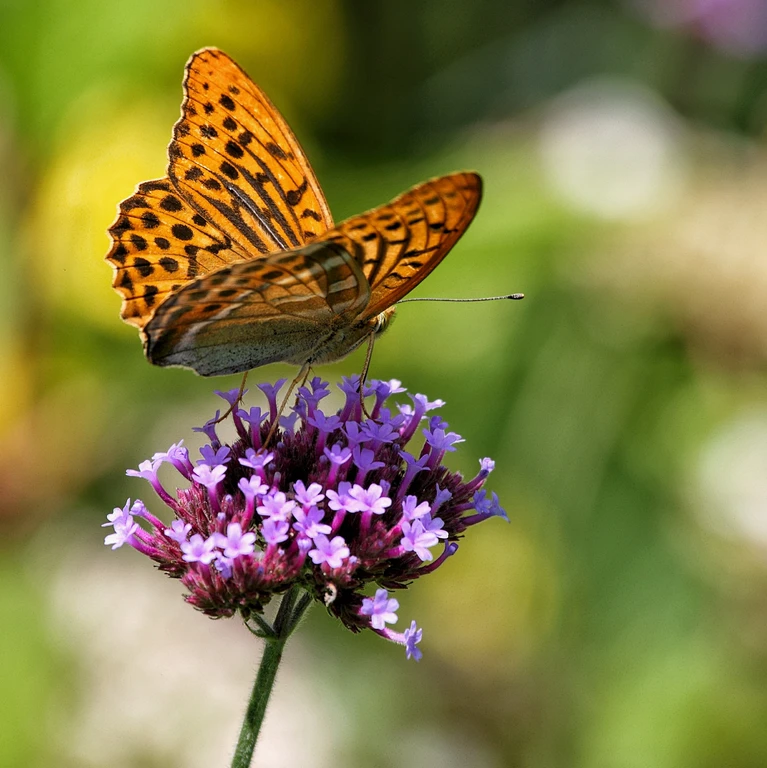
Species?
Argynnis paphia
